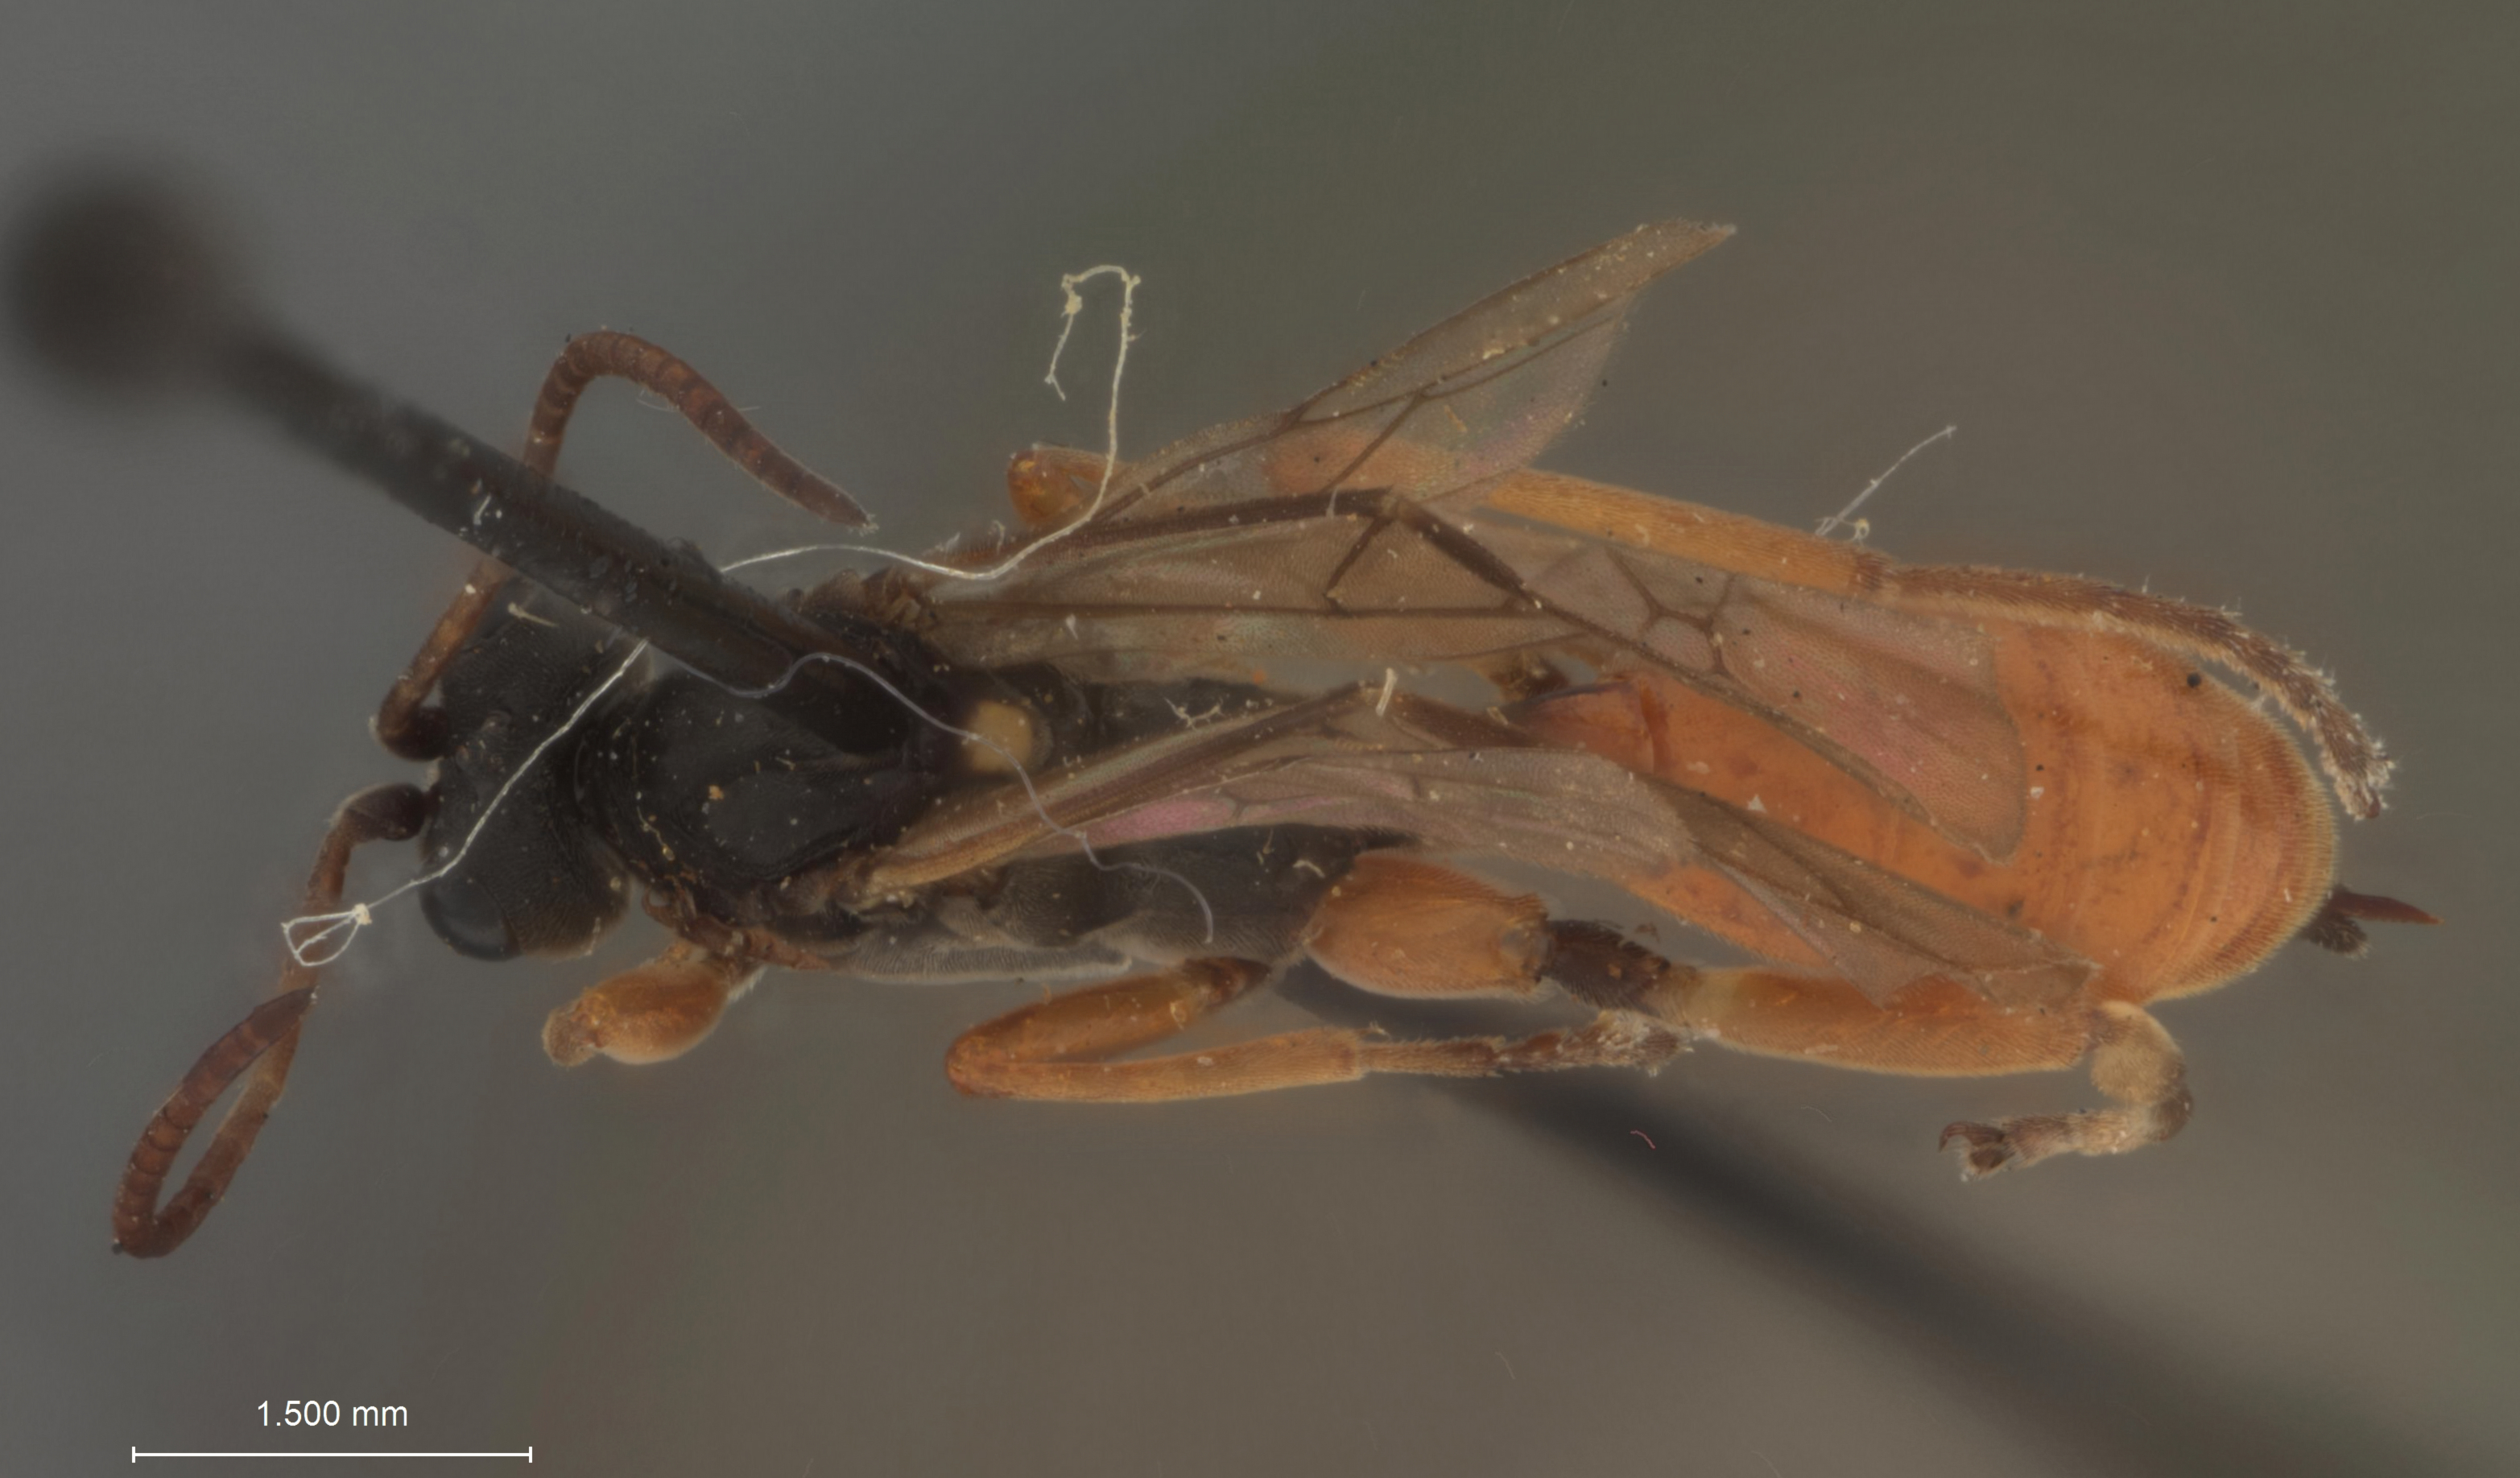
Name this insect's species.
Trichorcryptus atlanticus
